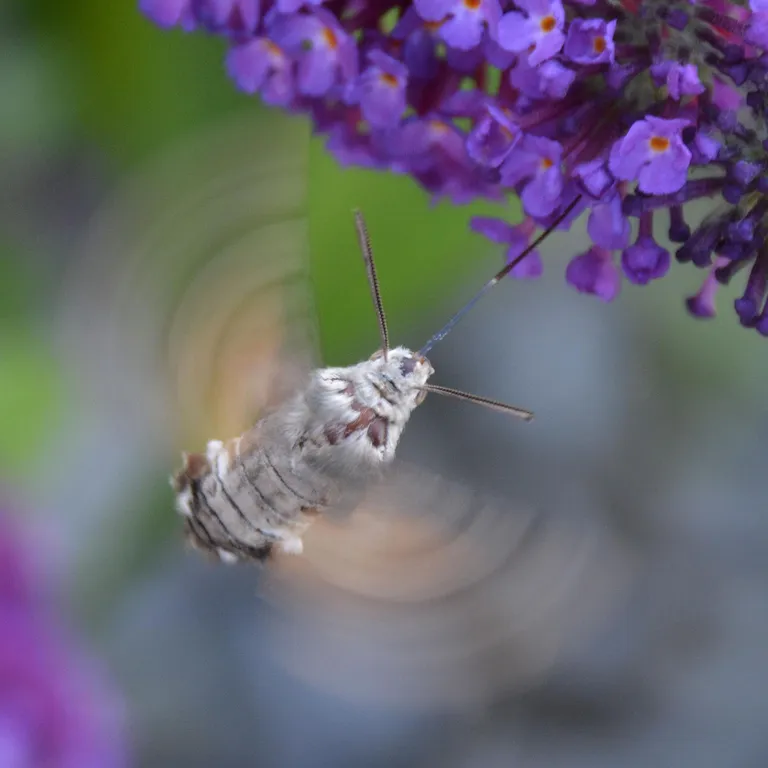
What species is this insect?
Macroglossum stellatarum
